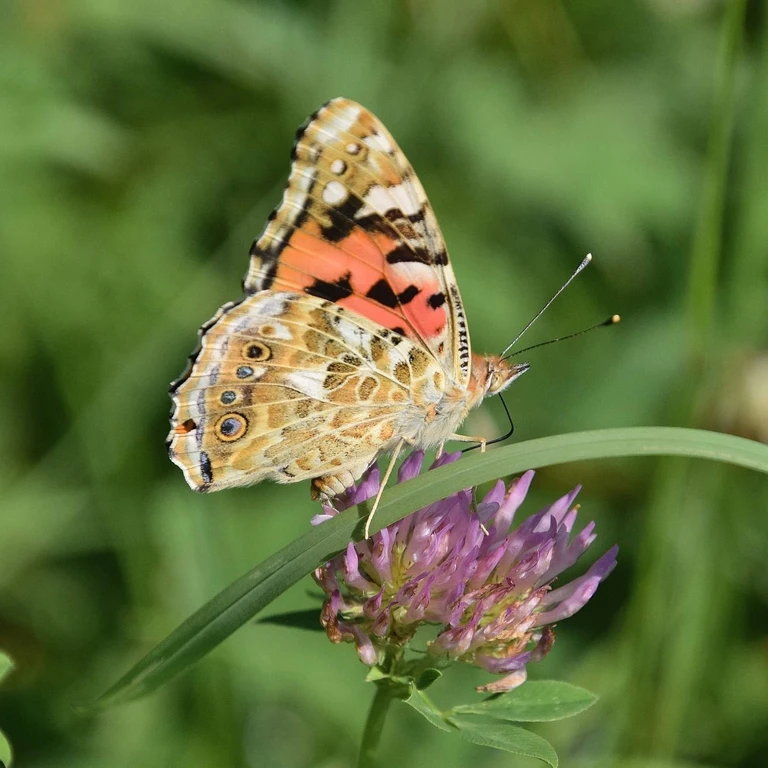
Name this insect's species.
Vanessa cardui
